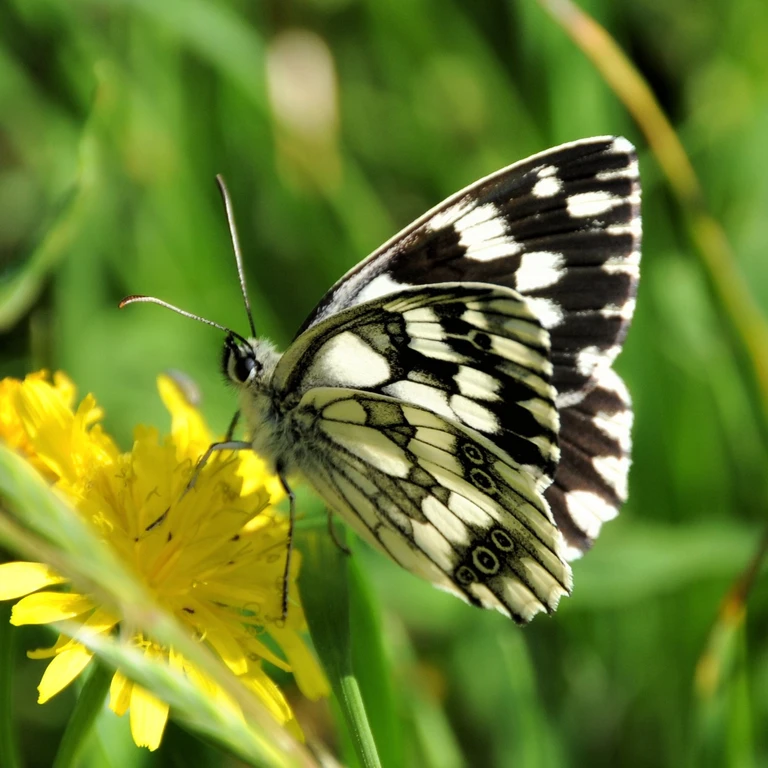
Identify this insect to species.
Melanargia galathea
